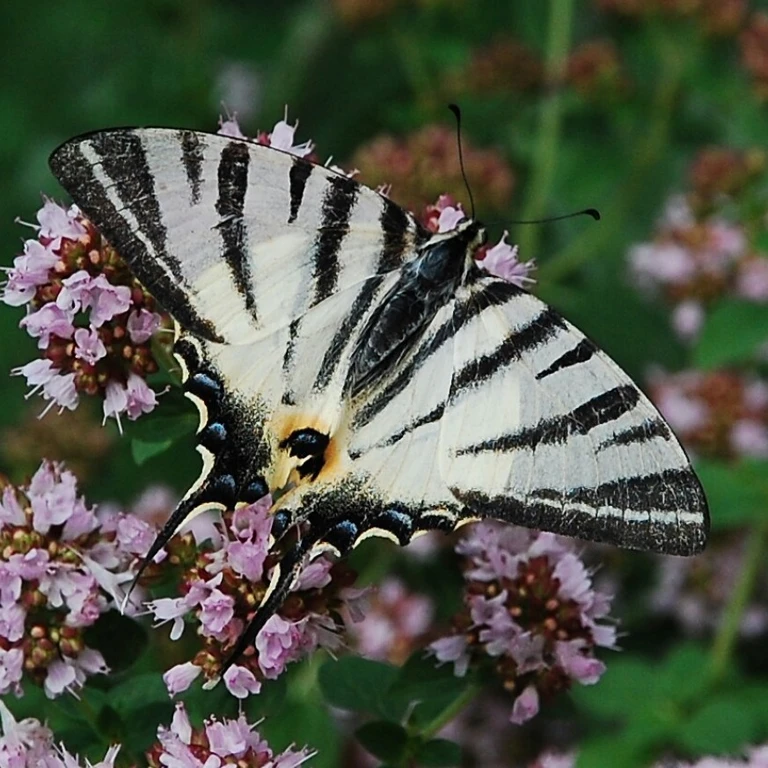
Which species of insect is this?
Iphiclides podalirius
